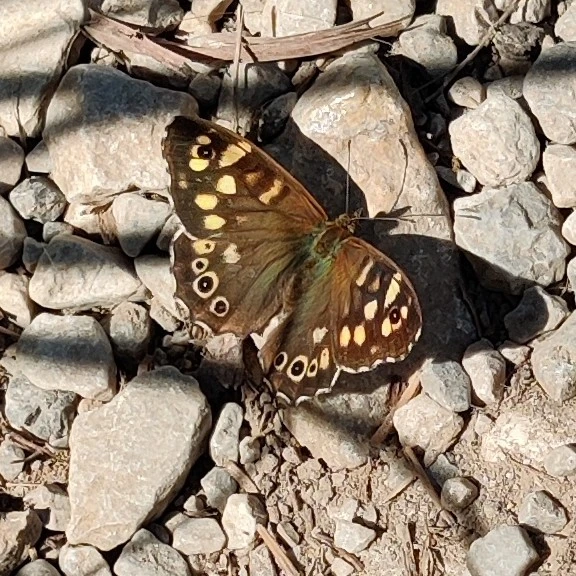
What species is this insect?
Pararge aegeria
